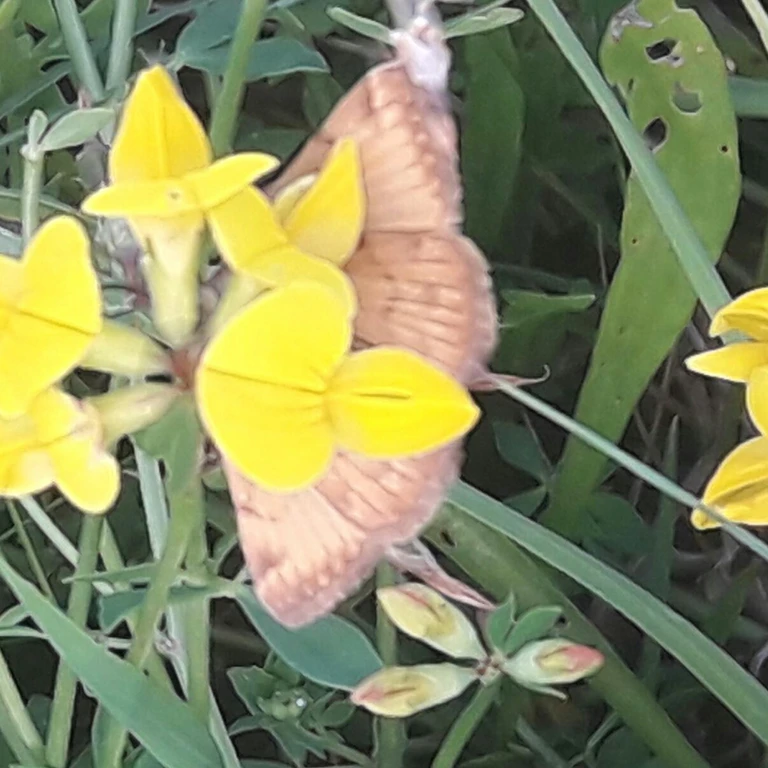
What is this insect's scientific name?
Euclidia glyphica
